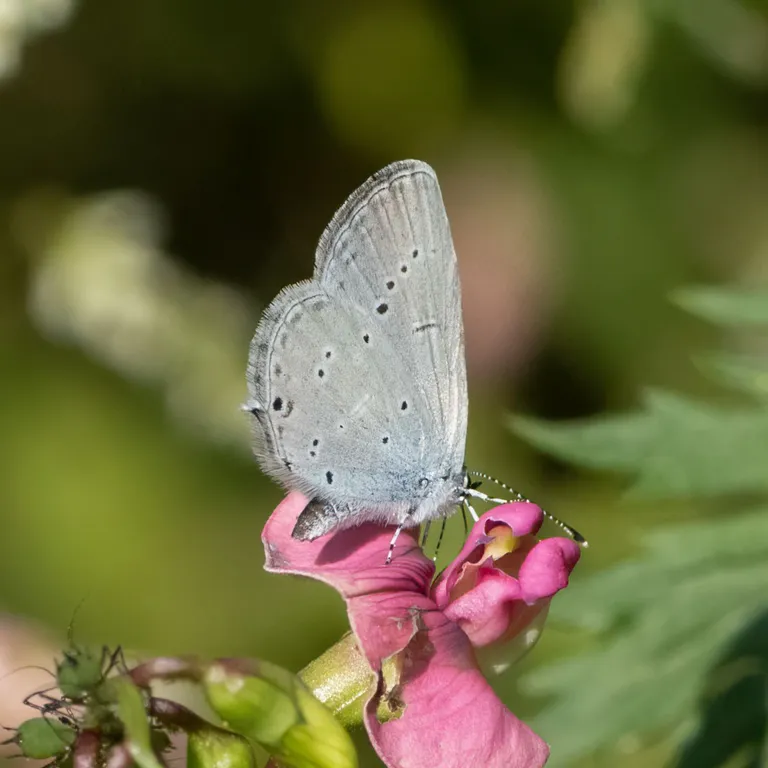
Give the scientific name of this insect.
Cupido decolorata (also Elkalyce decolorata)
